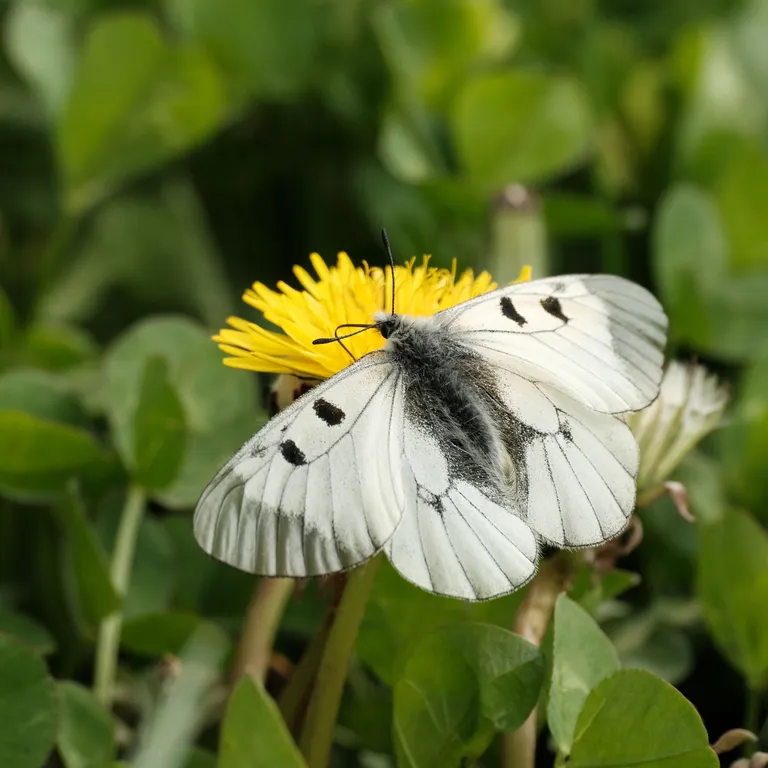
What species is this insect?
Parnassius mnemosyne
